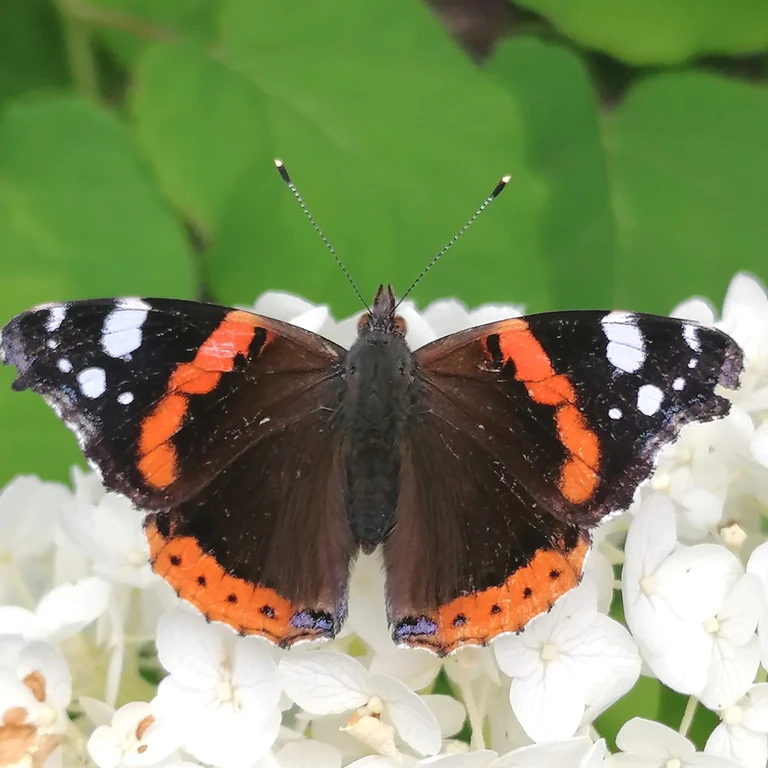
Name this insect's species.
Vanessa atalanta
